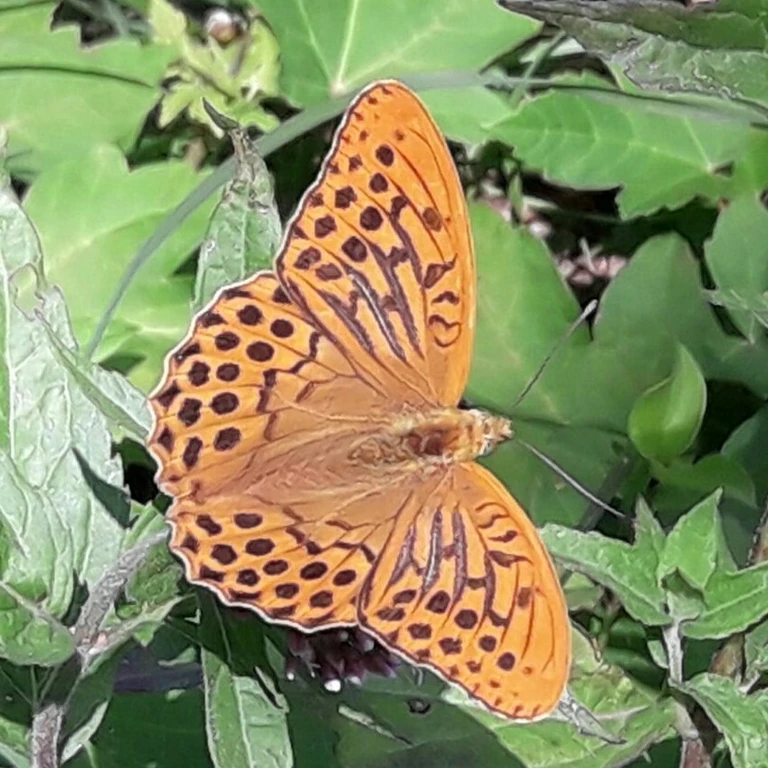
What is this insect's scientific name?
Argynnis paphia
